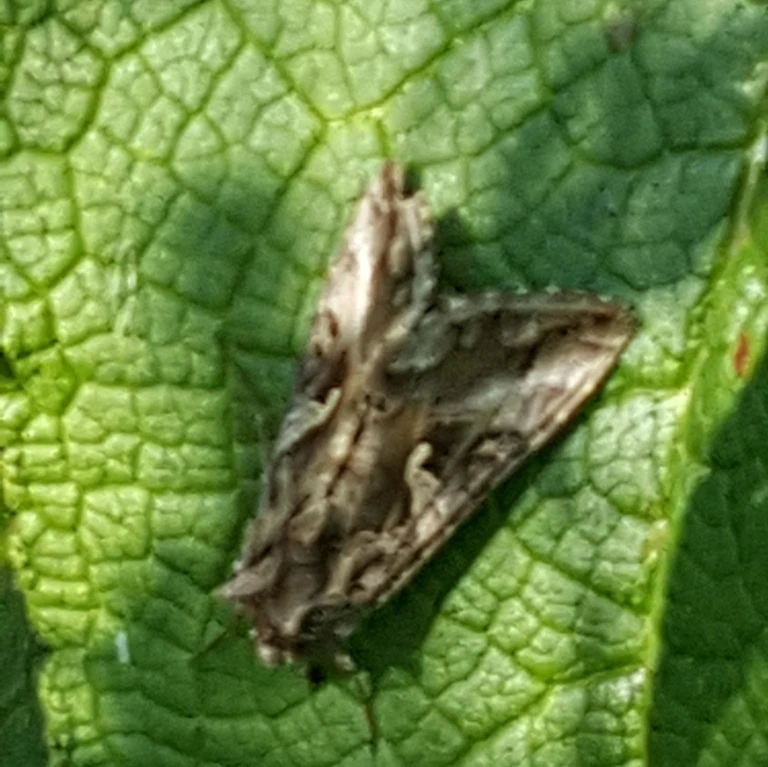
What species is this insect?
Autographa gamma
